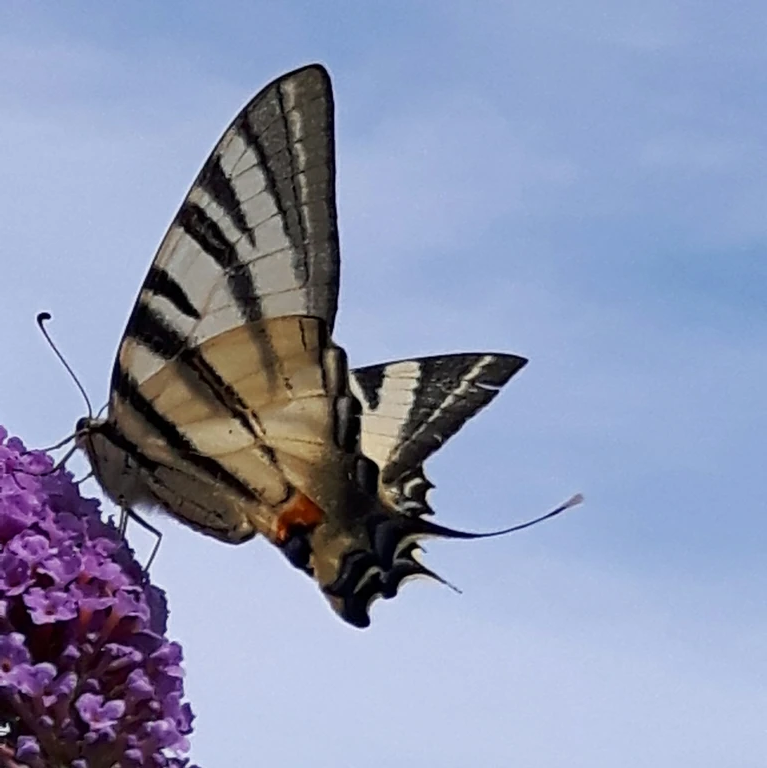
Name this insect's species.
Iphiclides podalirius
